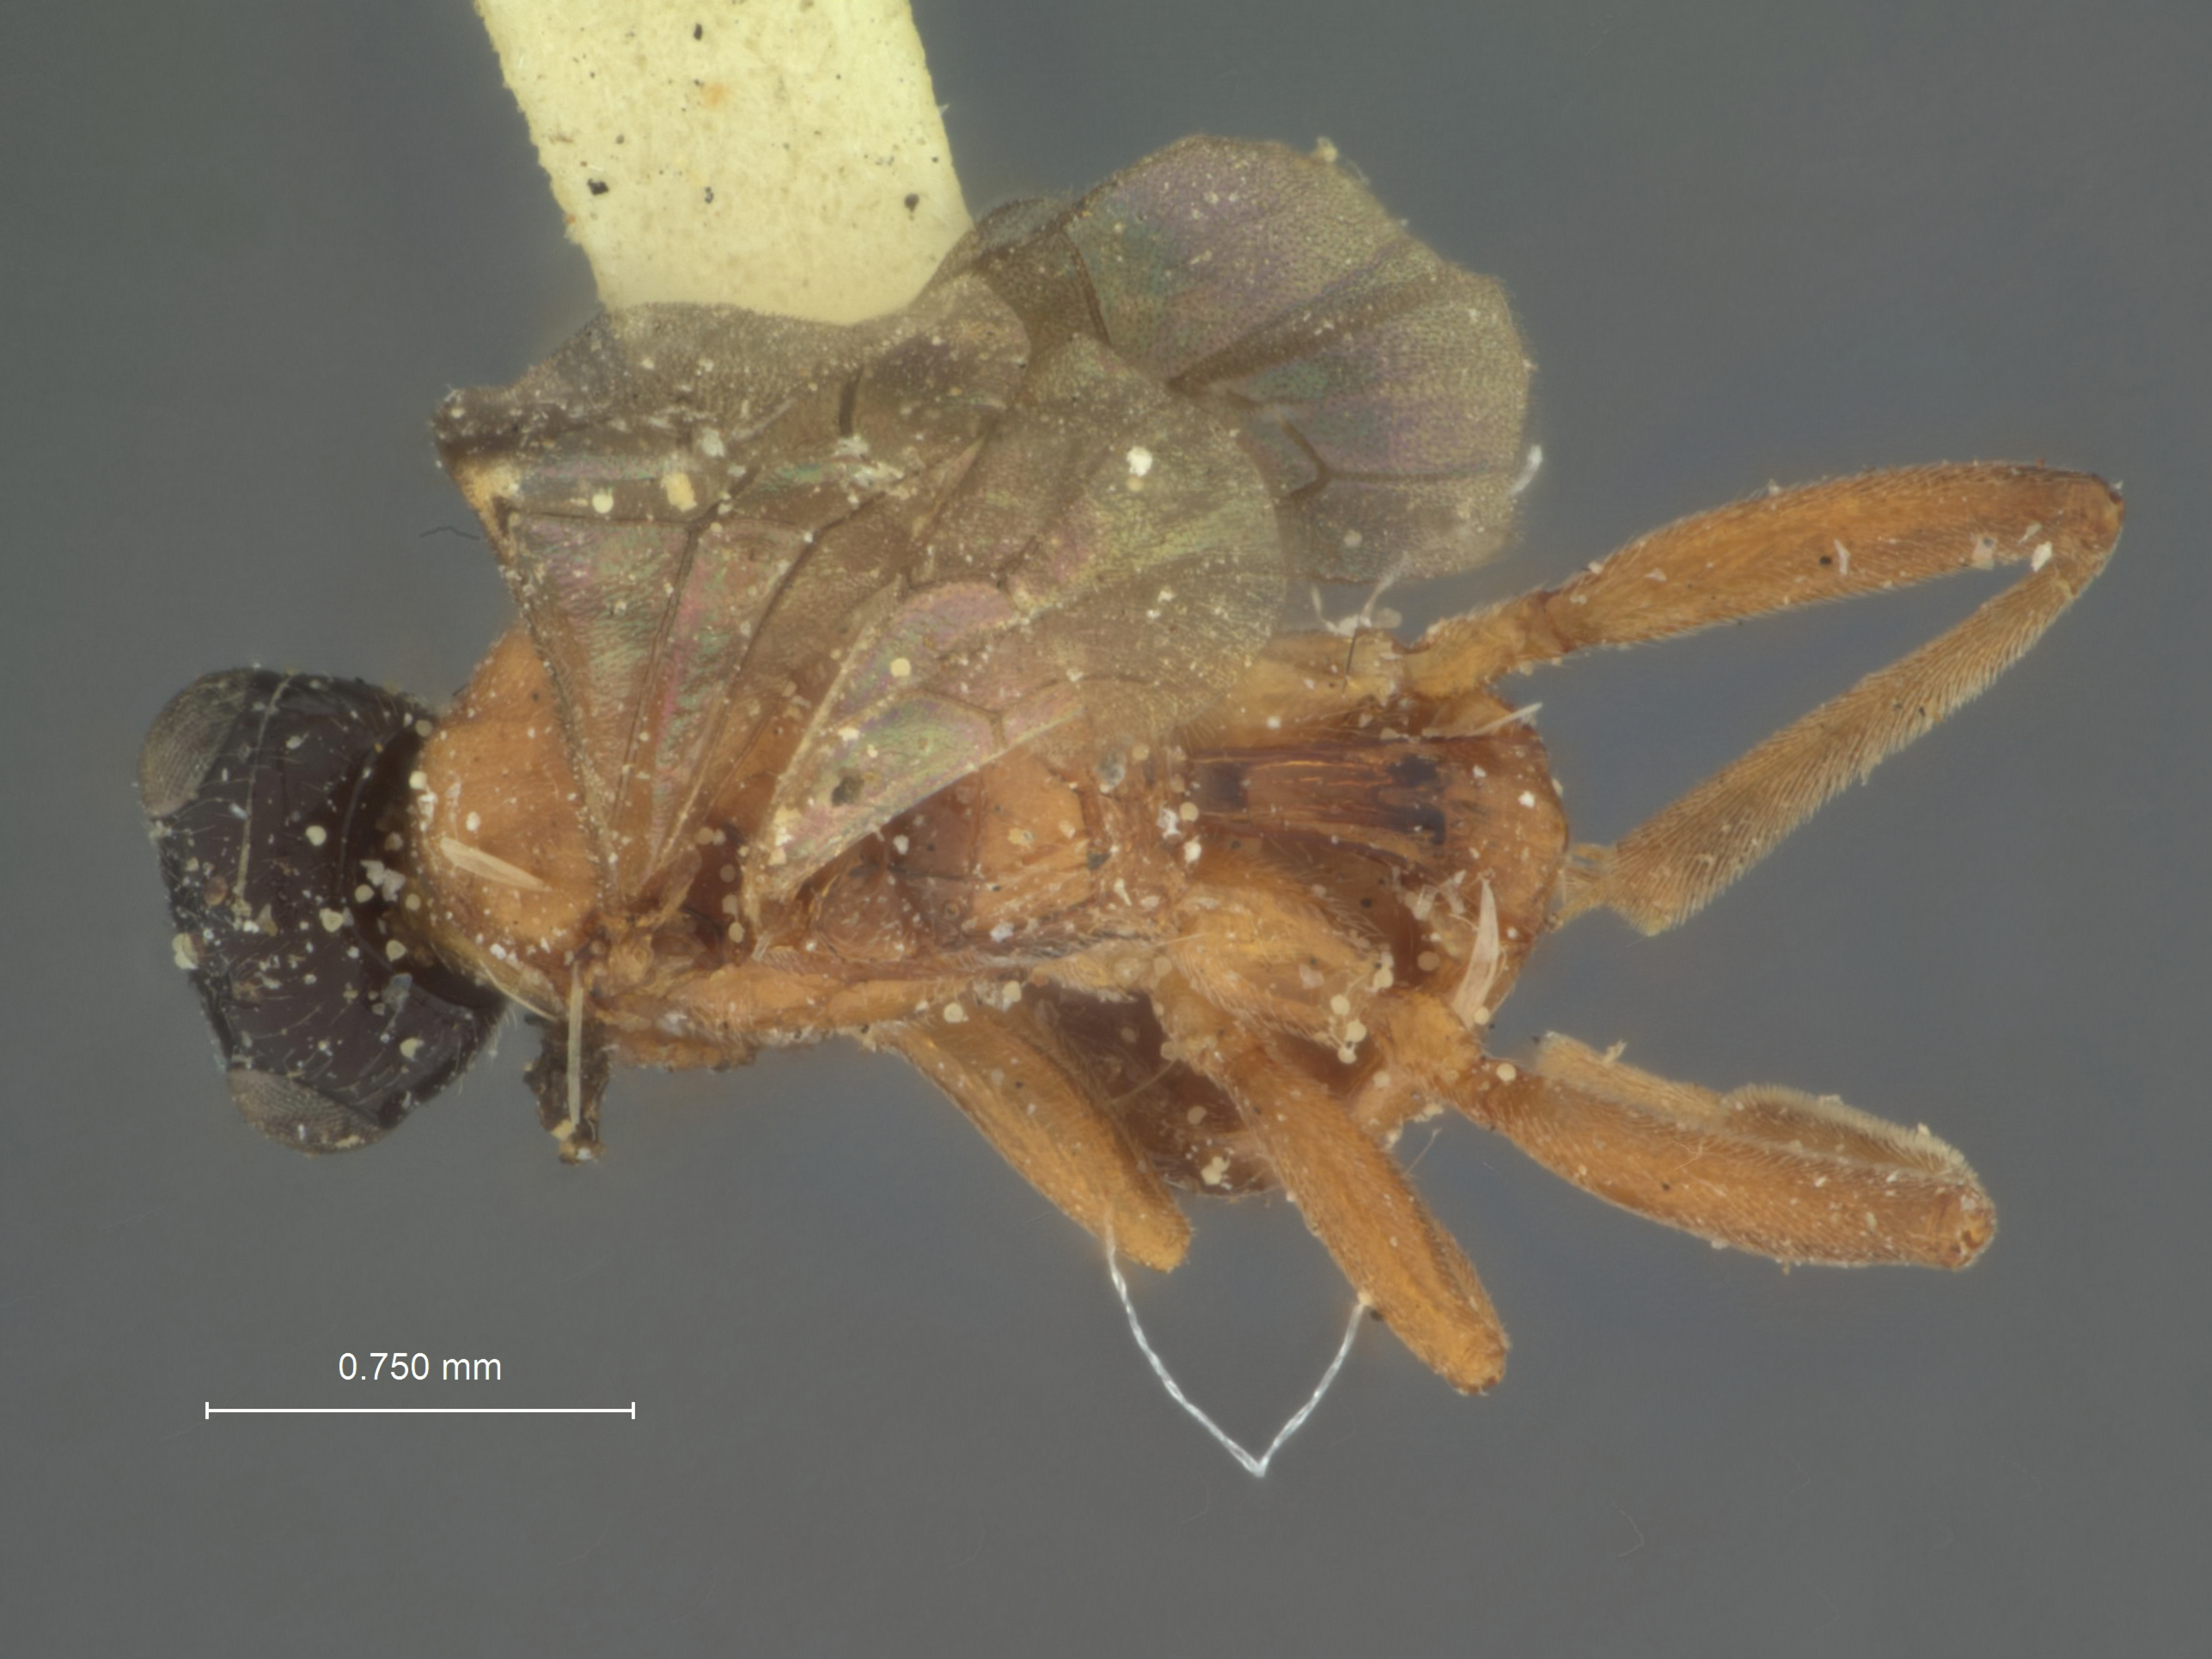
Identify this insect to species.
Hemiteles nigriceps
